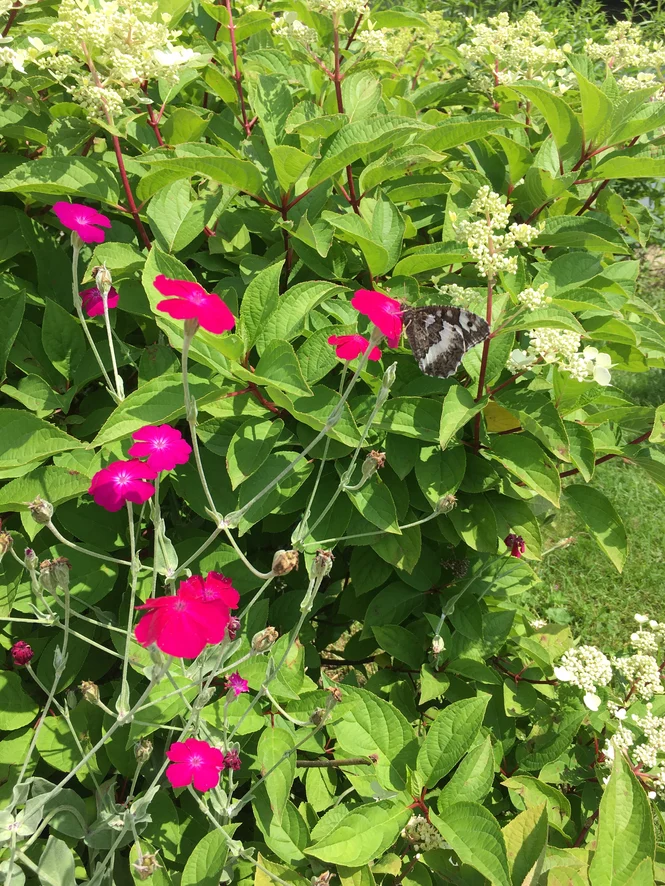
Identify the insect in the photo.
Brintesia circe
